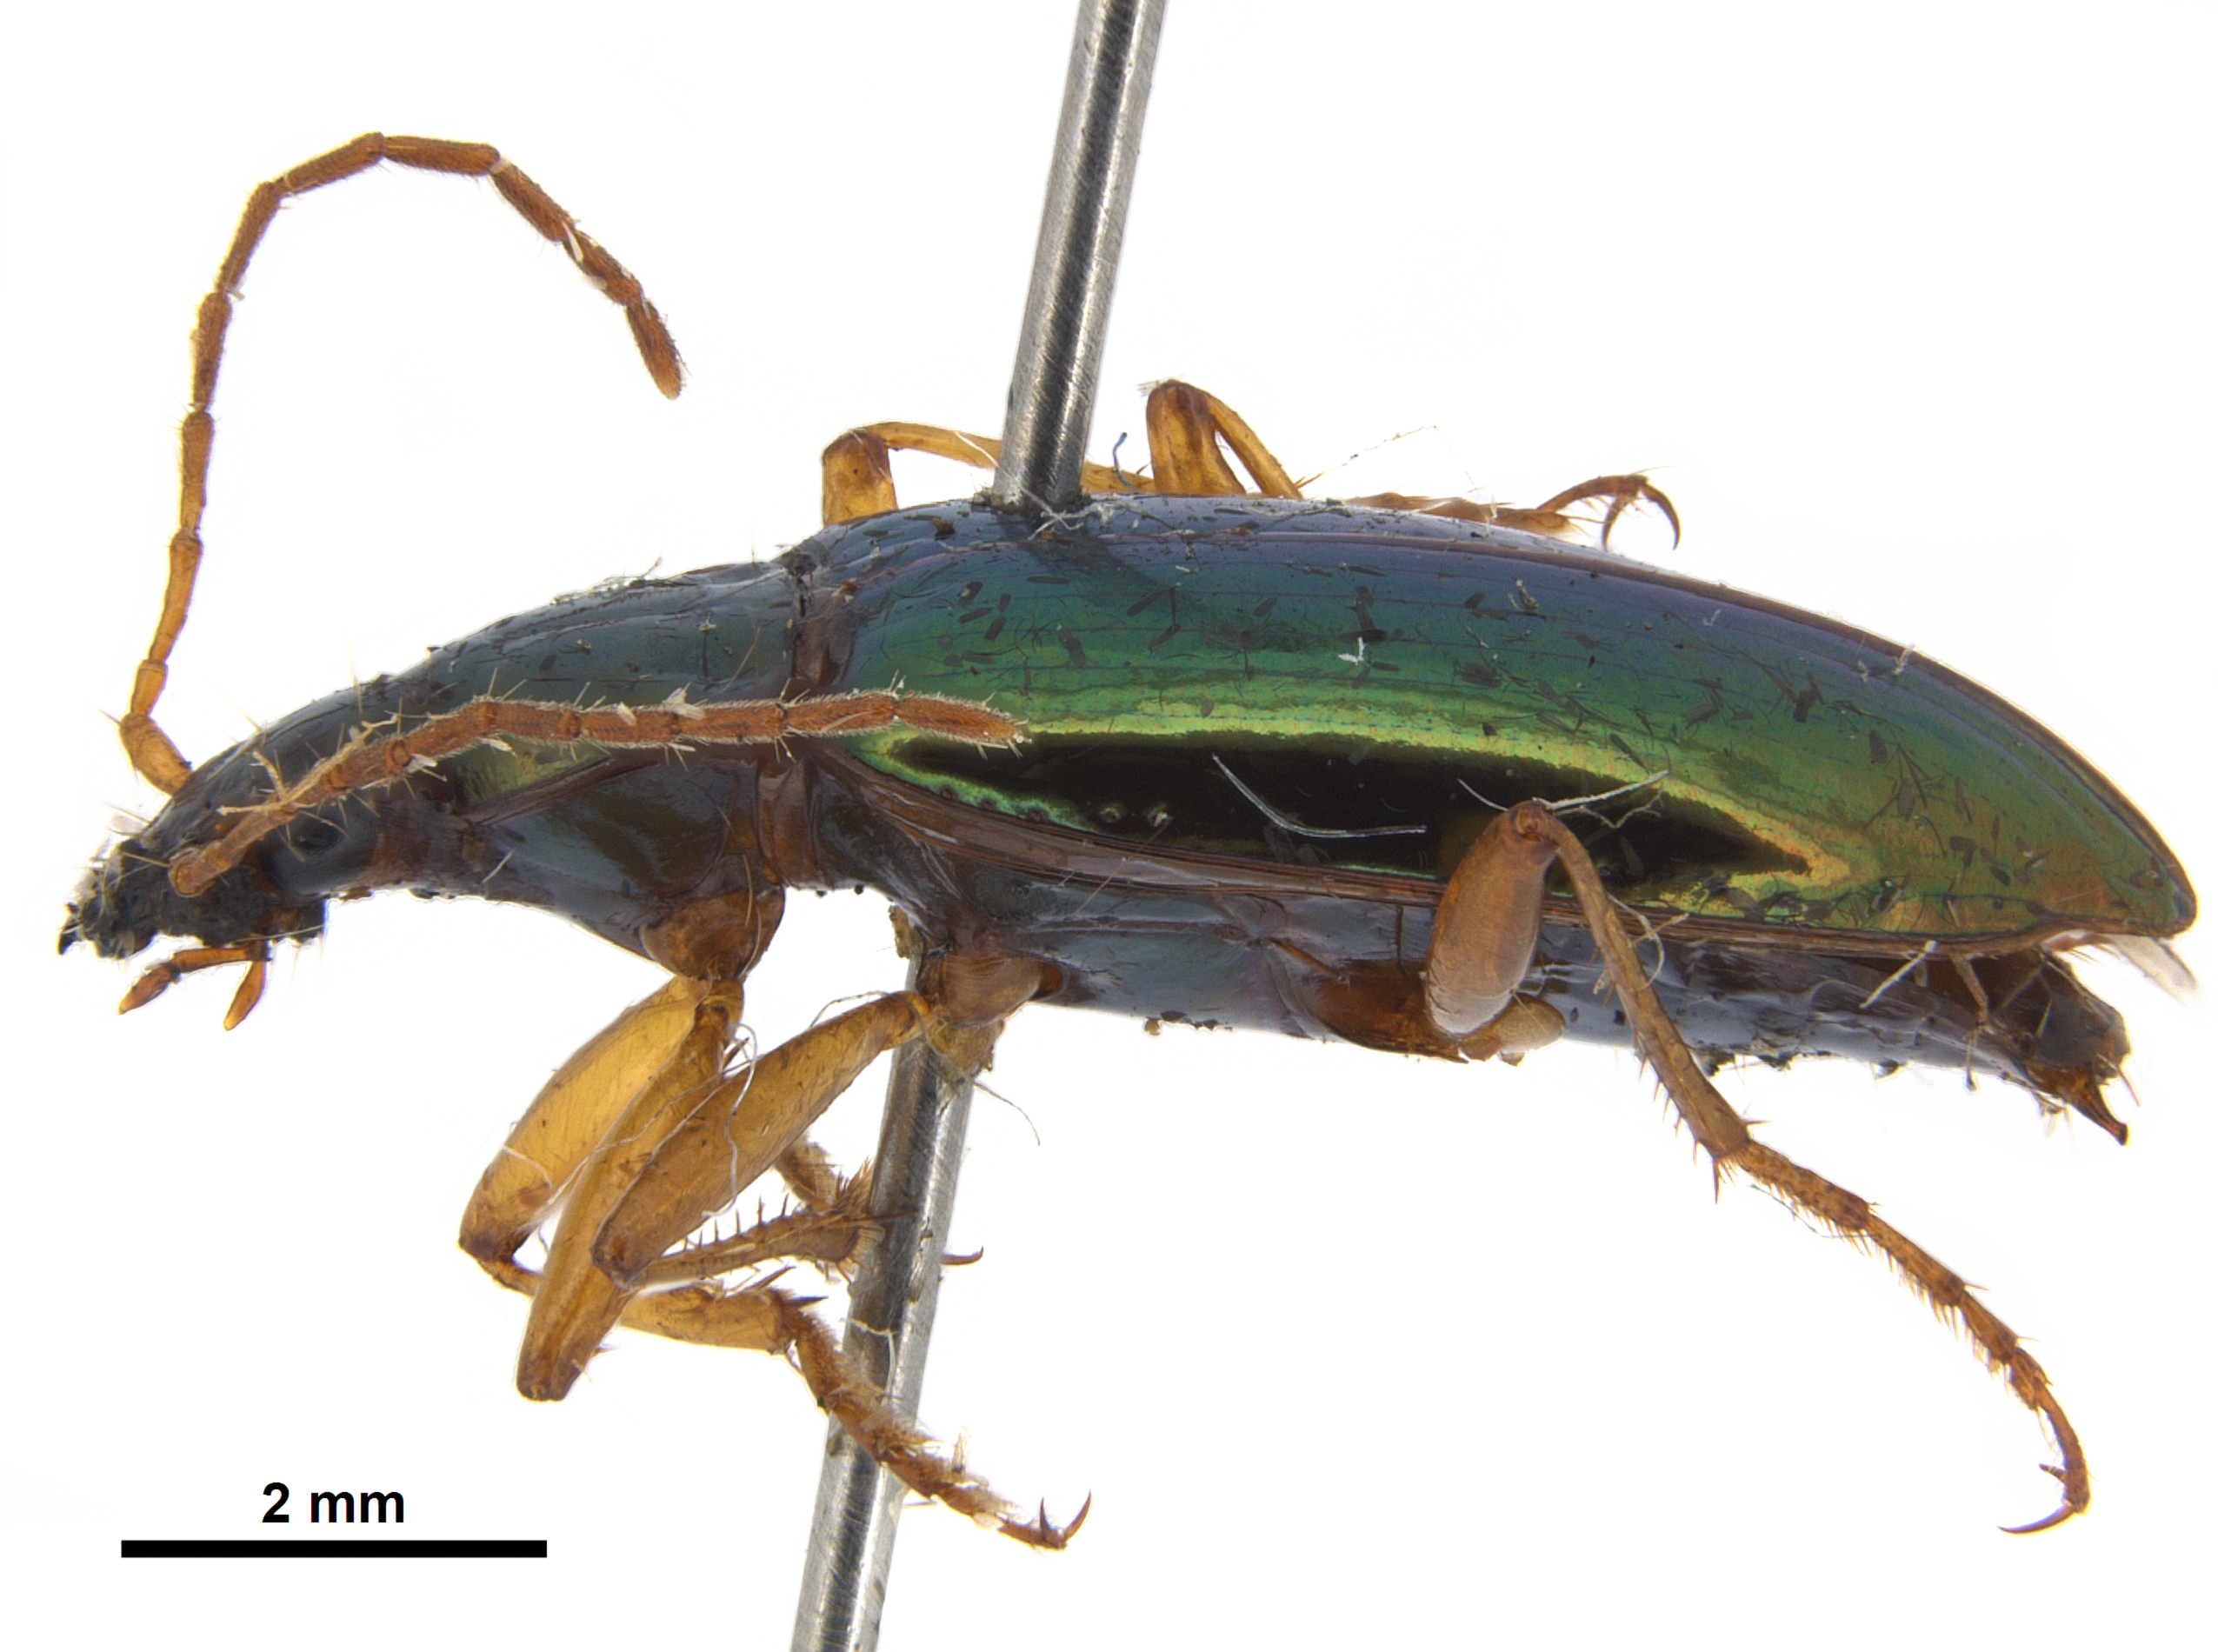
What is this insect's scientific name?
Metius carnifex (also Abrobus carnifex)
